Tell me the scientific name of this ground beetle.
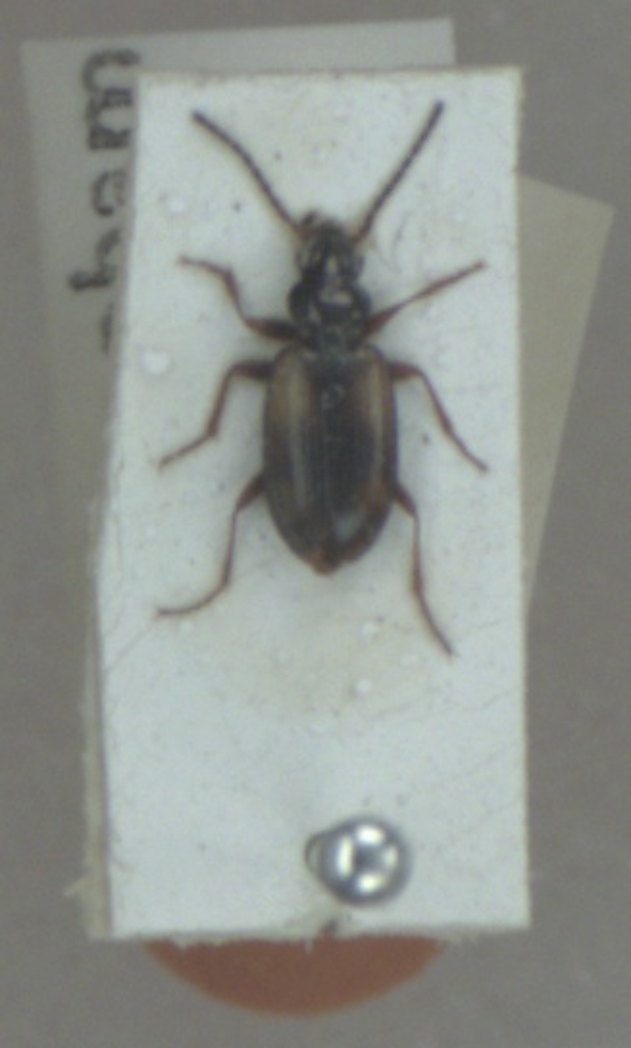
Bembidion femoratum
